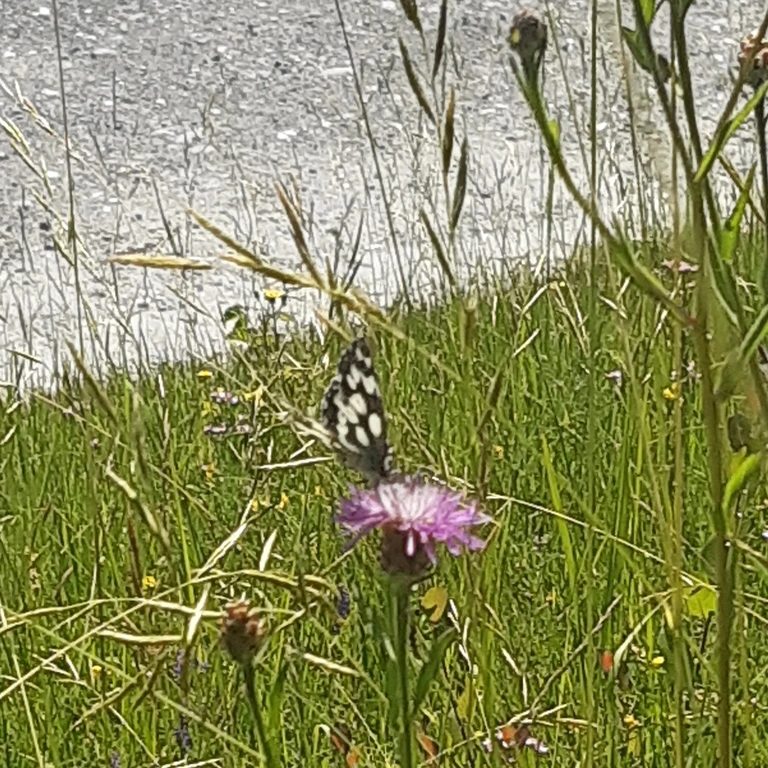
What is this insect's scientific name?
Melanargia galathea
